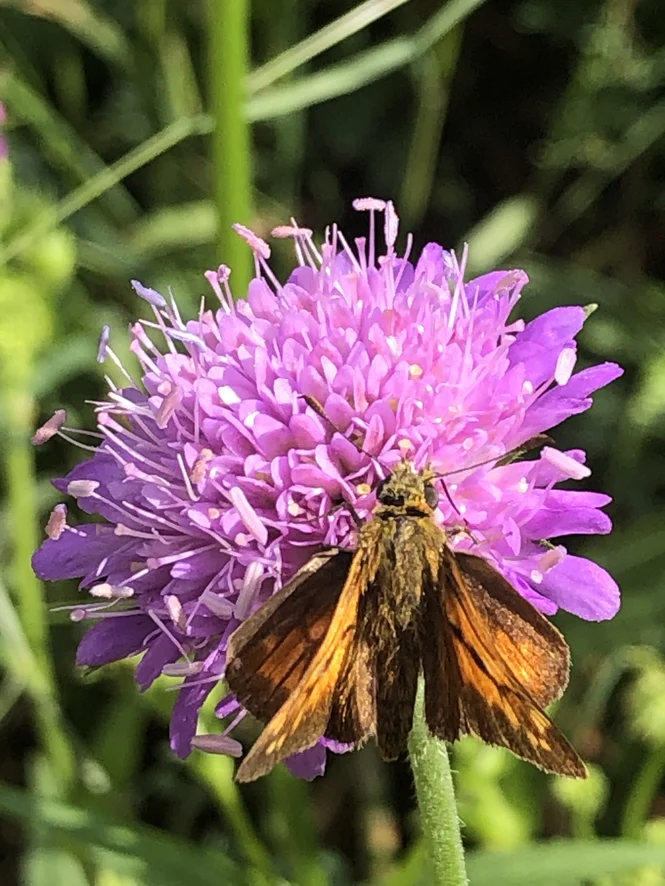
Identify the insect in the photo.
Ochlodes sylvanus (also Ochlodes venata)
